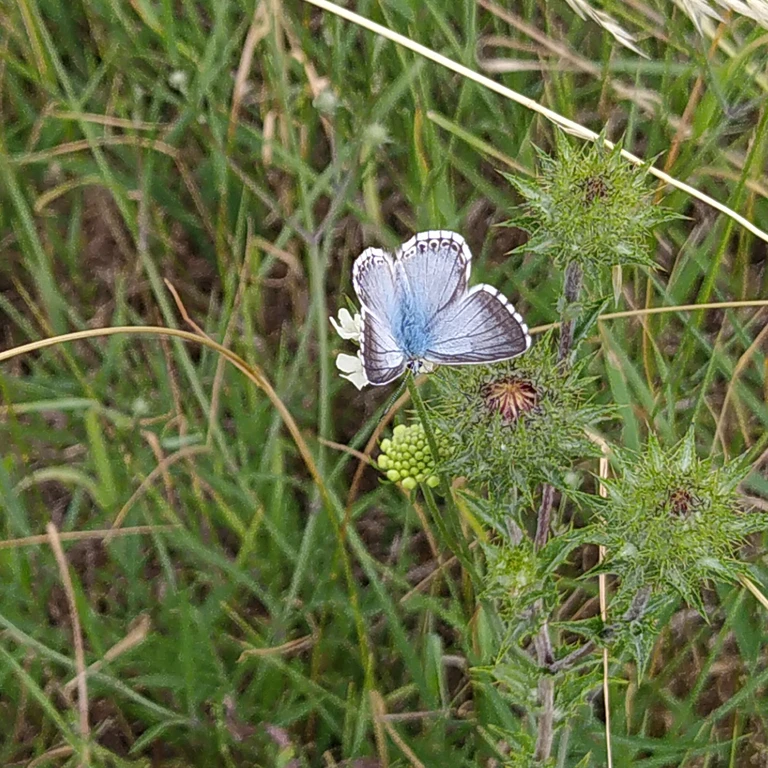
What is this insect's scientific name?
Lysandra coridon
